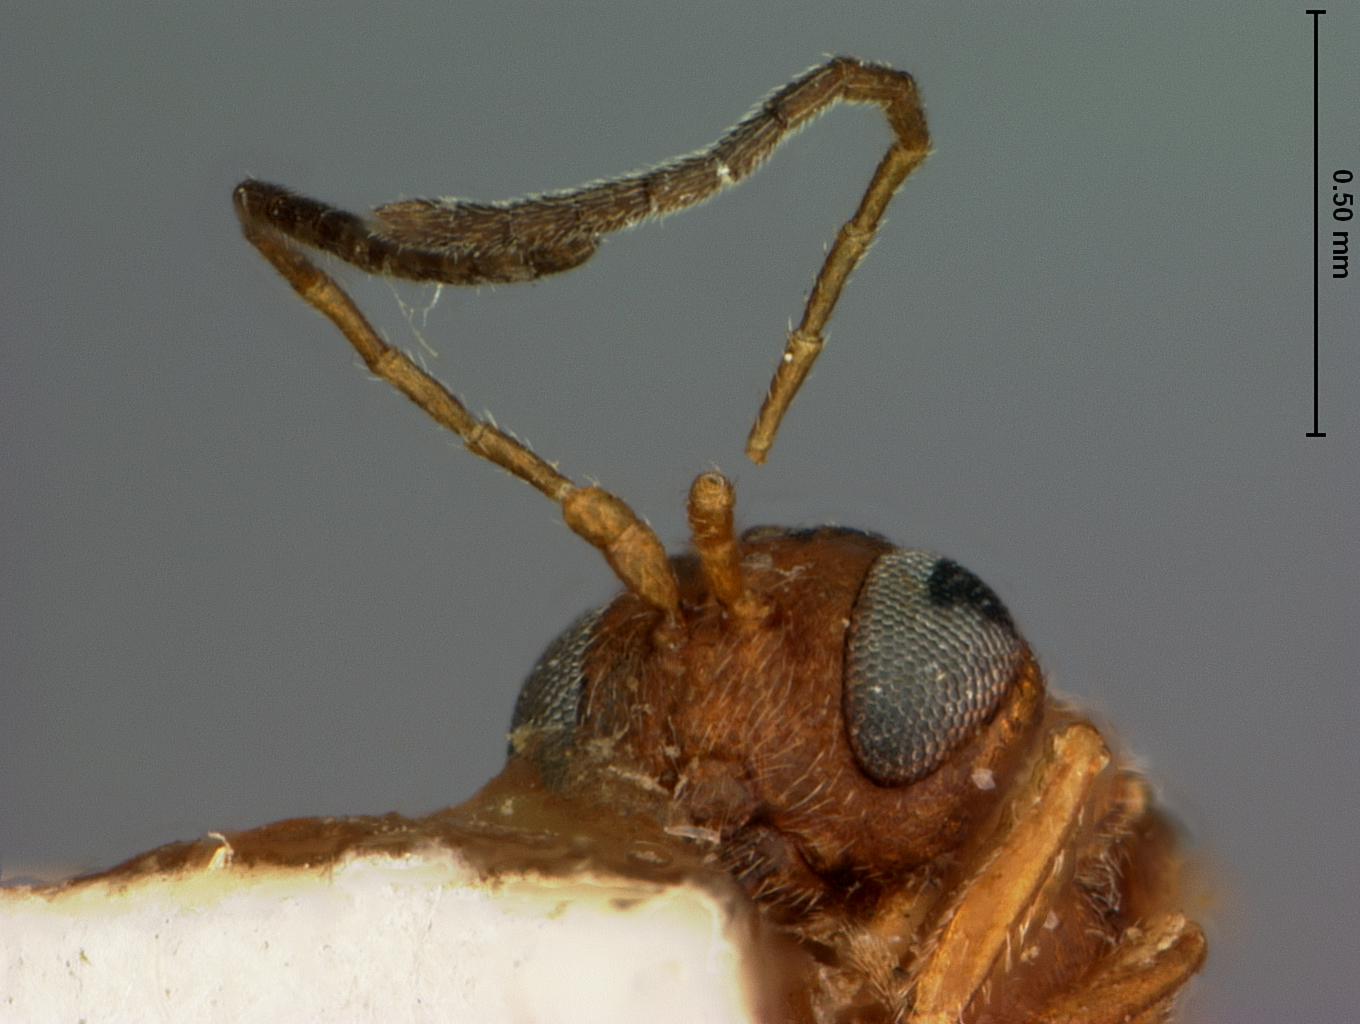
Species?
Cynips quercus
